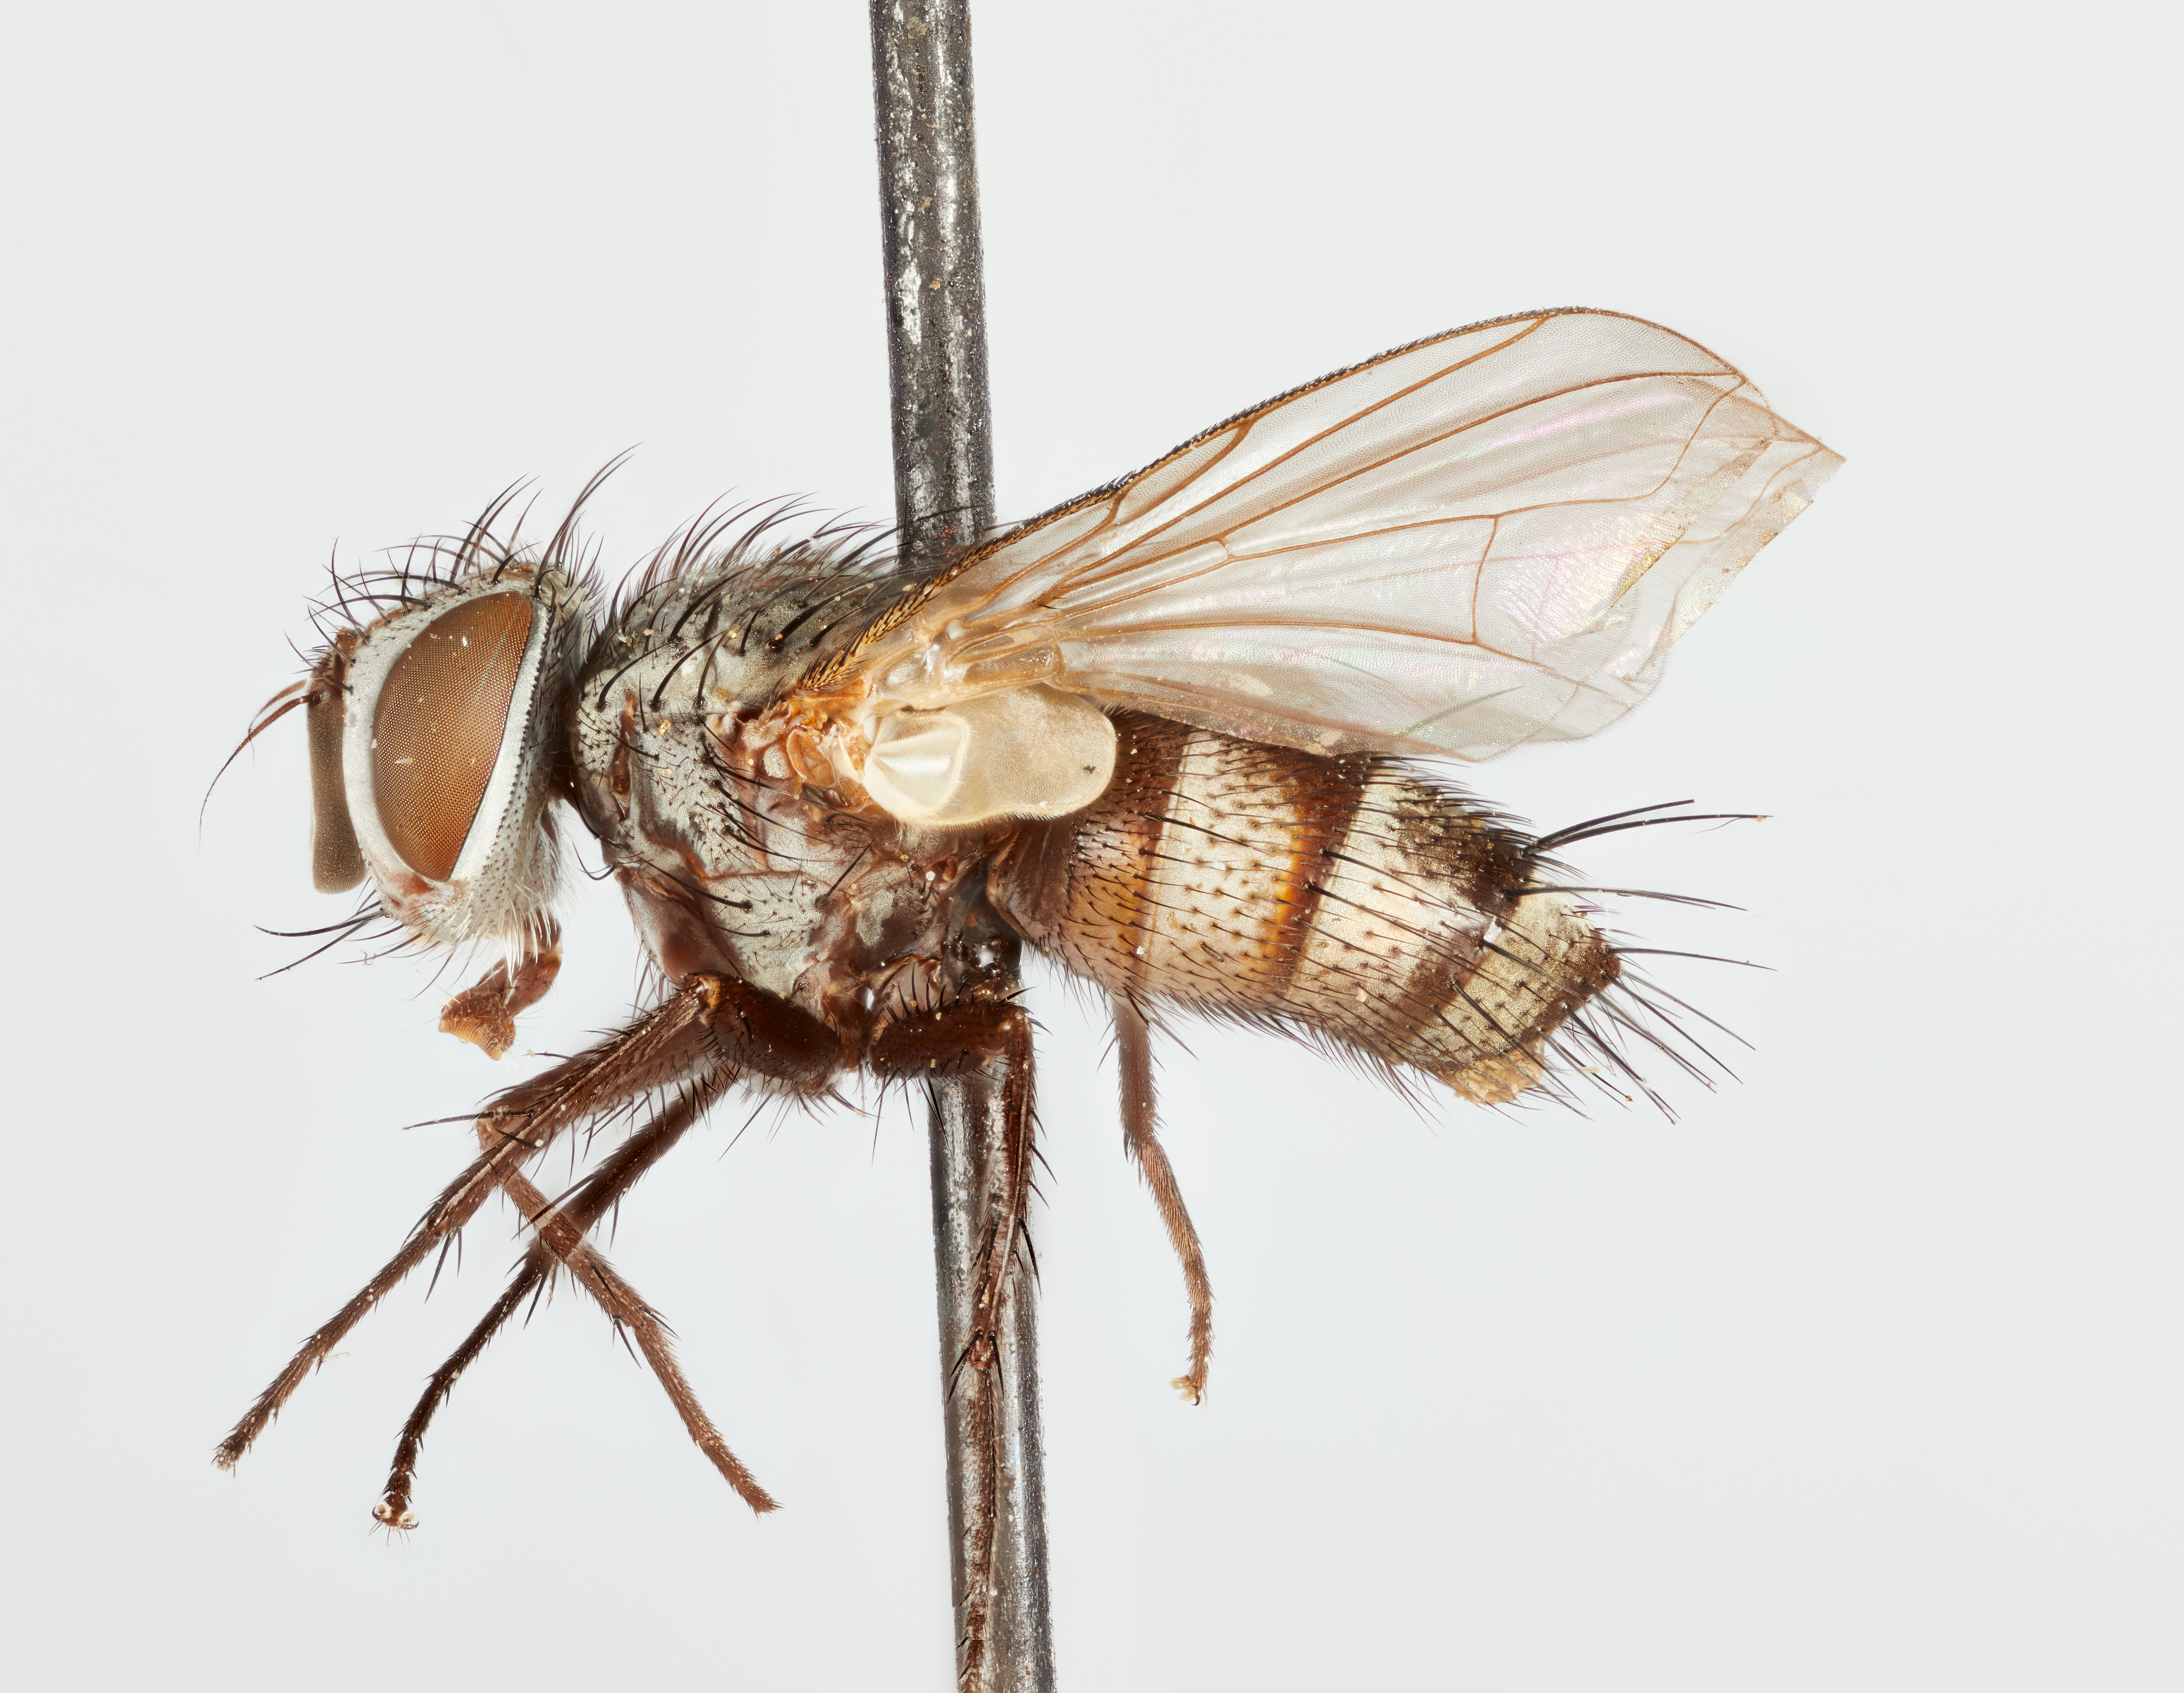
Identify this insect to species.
Lixophaga orbitalis
